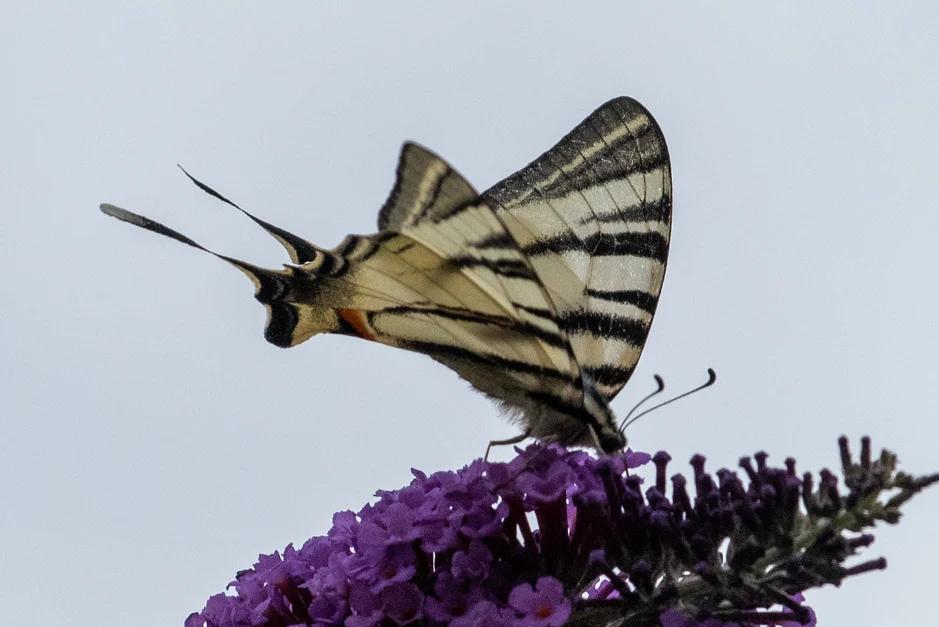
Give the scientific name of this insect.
Iphiclides podalirius
